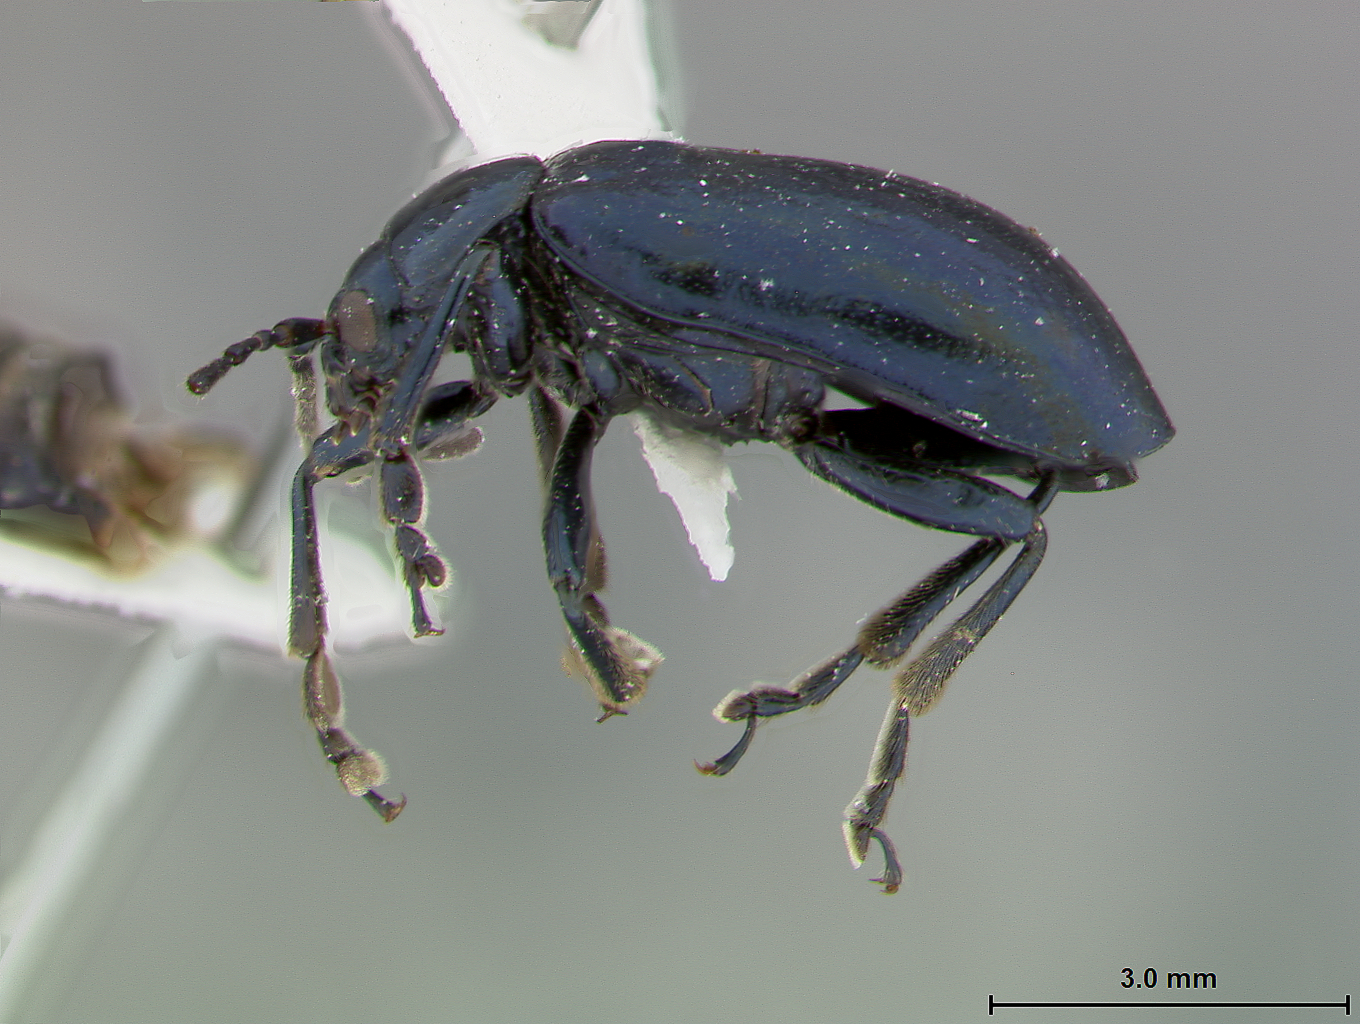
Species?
Cneorane sikanga
